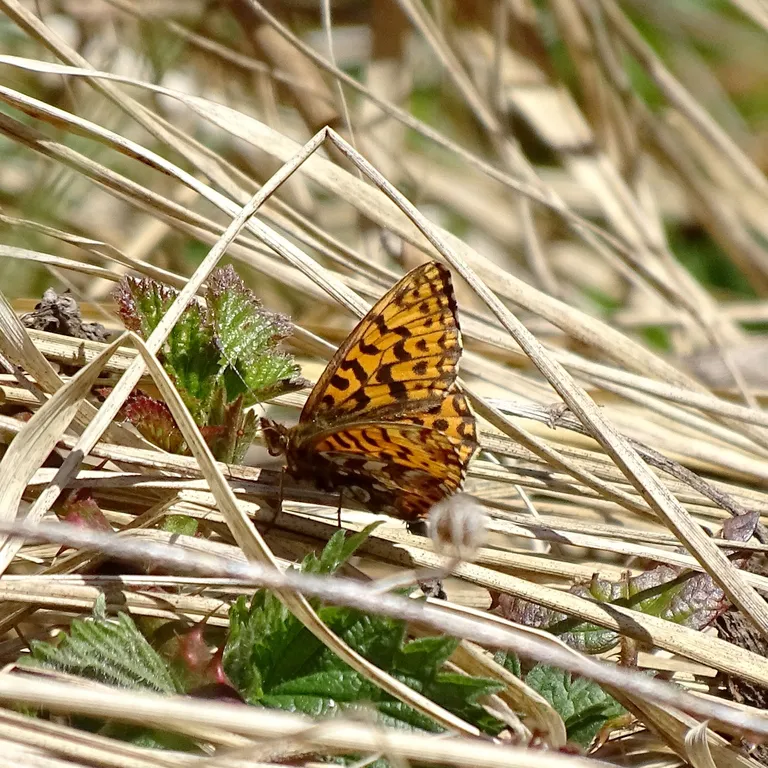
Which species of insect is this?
Boloria dia
